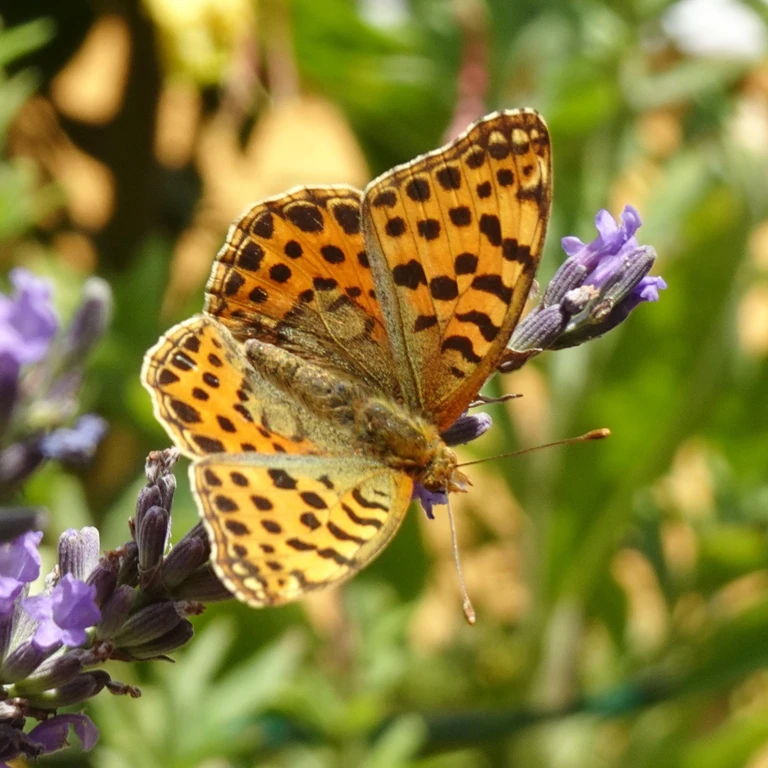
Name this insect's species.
Issoria lathonia
